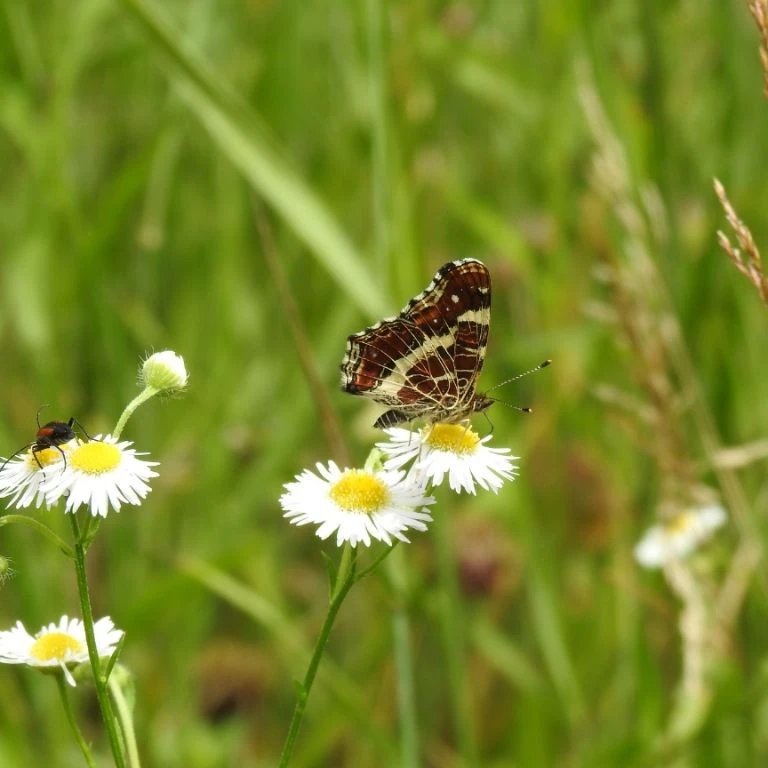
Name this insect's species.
Araschnia levana
